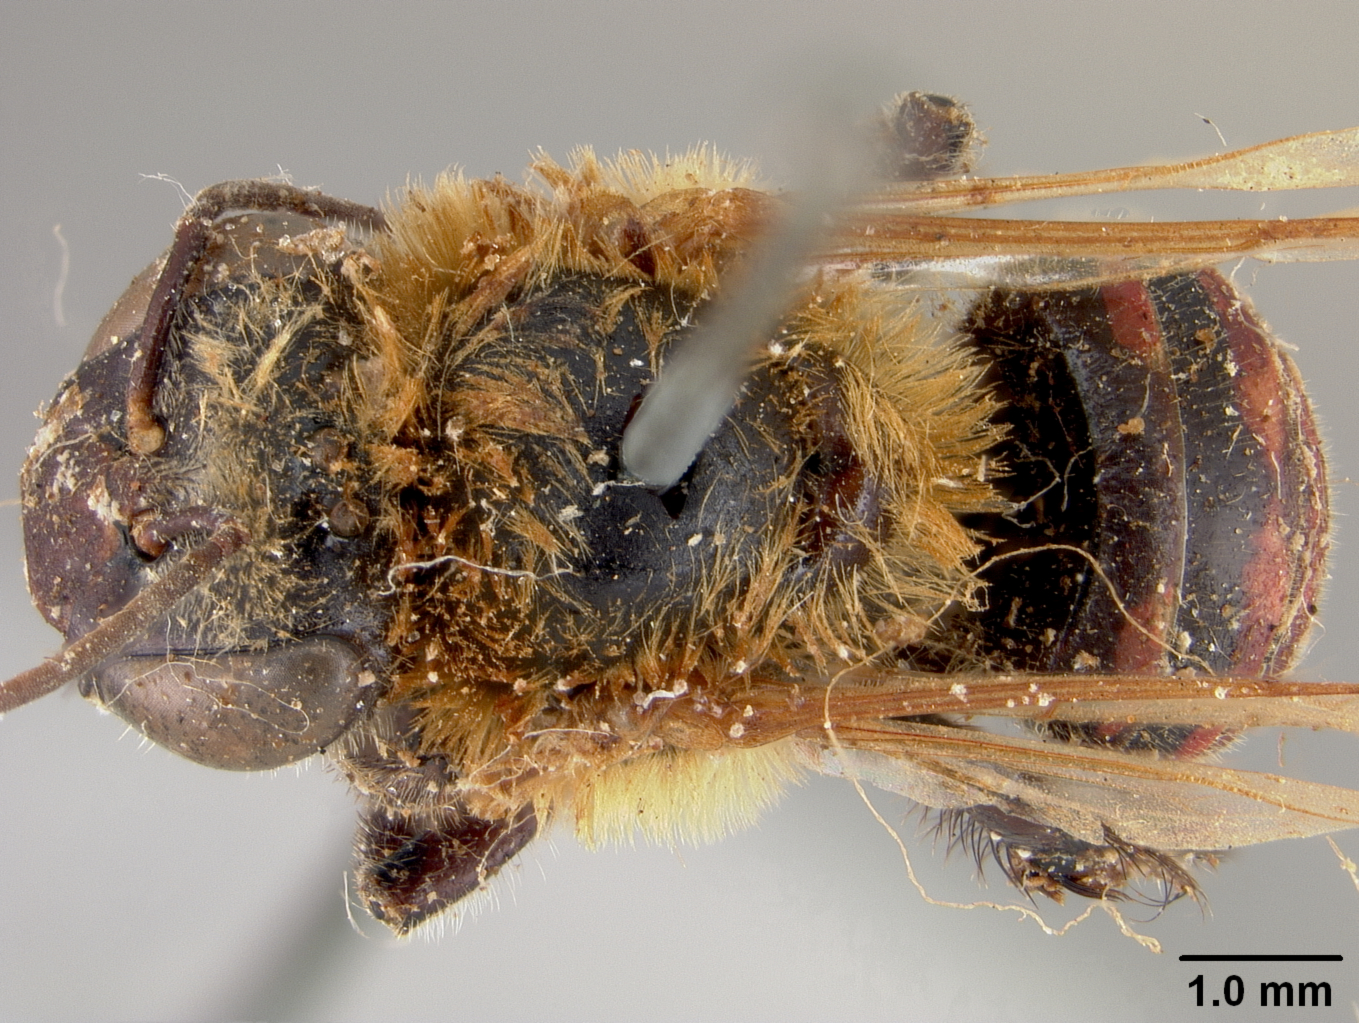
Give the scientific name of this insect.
Melipona phenax
